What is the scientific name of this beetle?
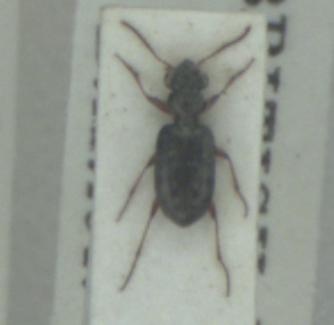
Asaphidion stierlini
